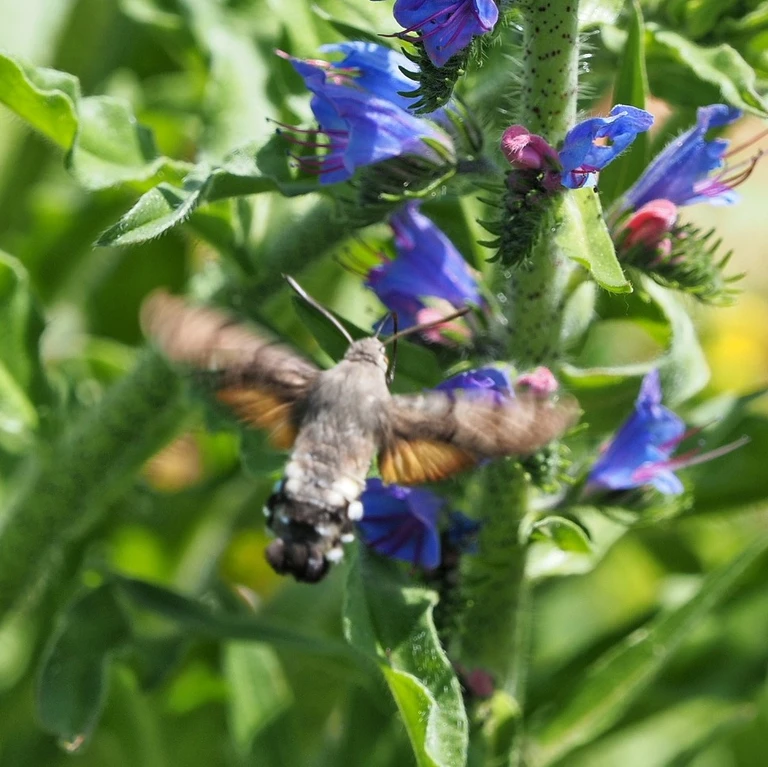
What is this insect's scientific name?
Macroglossum stellatarum
